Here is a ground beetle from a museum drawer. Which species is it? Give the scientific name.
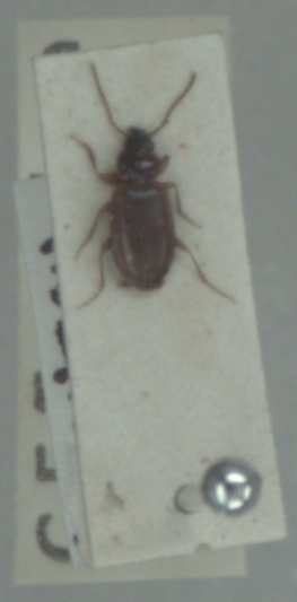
Trechus quadristriatus
